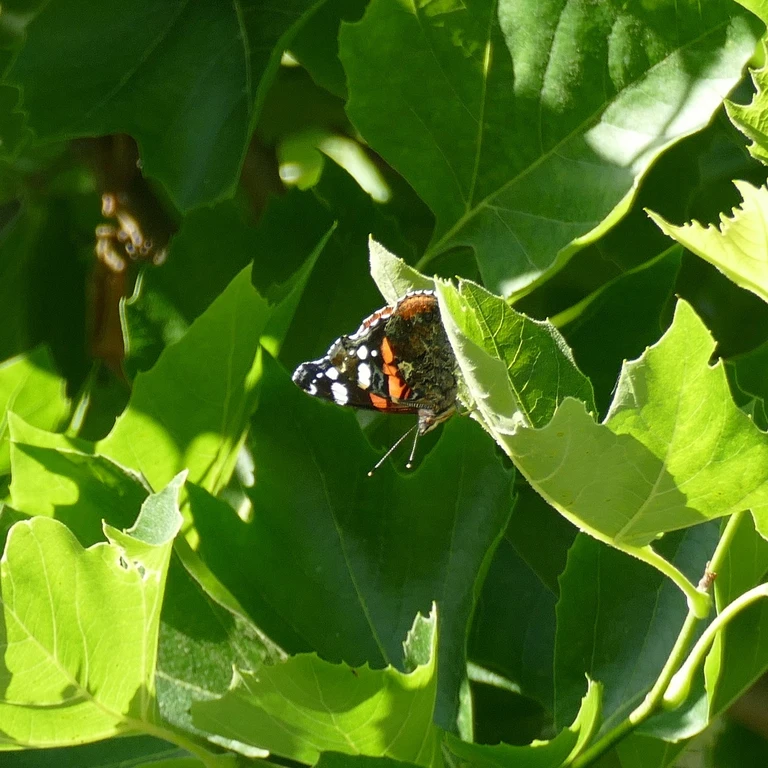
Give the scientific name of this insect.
Vanessa atalanta
